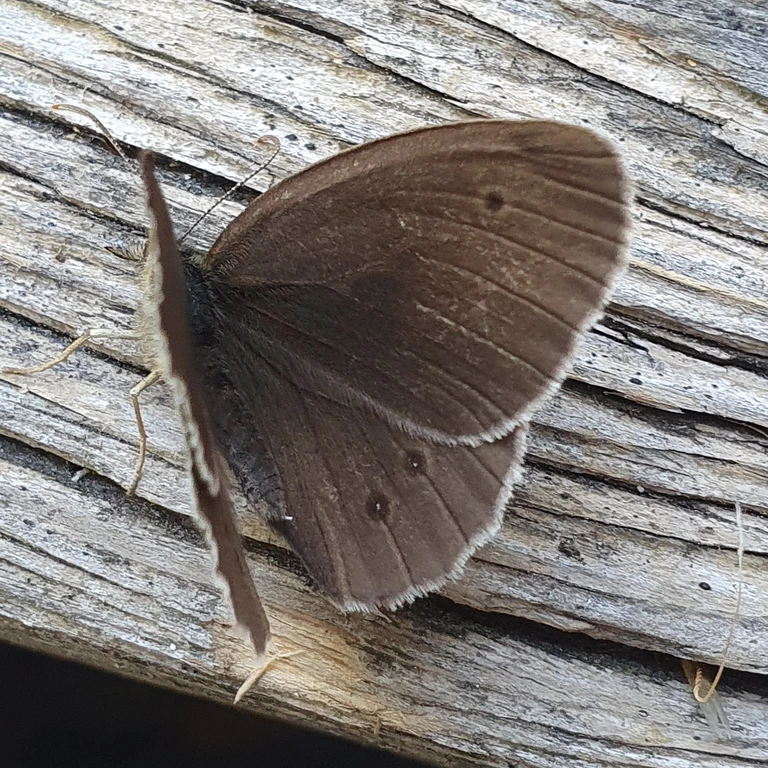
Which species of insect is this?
Aphantopus hyperantus
